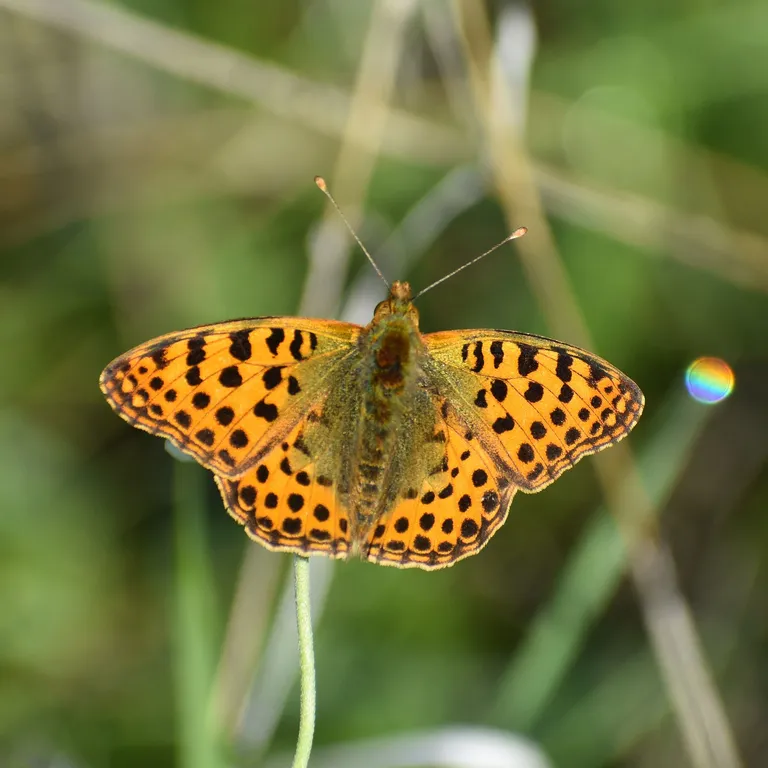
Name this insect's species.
Issoria lathonia
